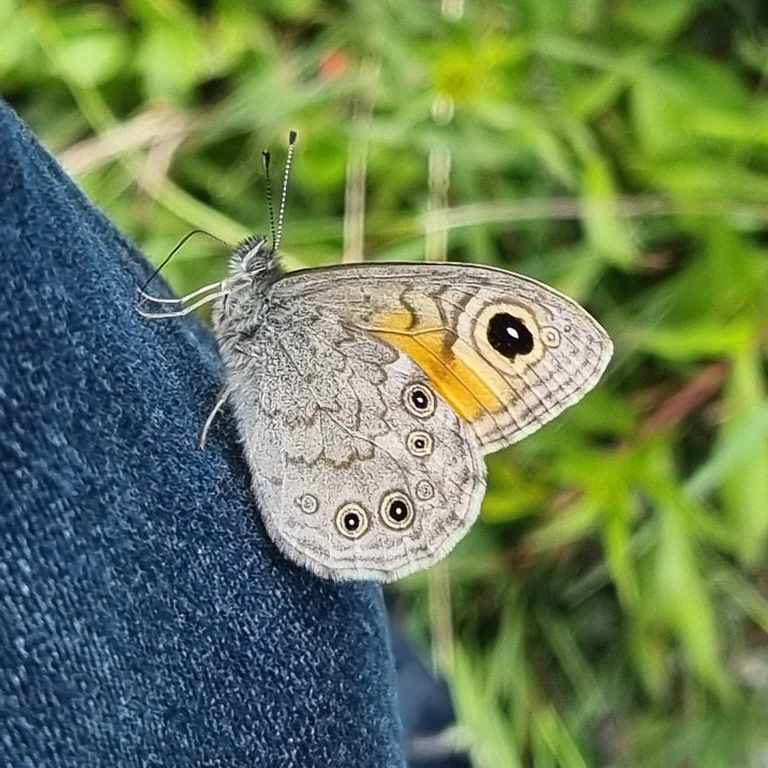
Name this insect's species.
Lasiommata maera (also Pararge maera)
